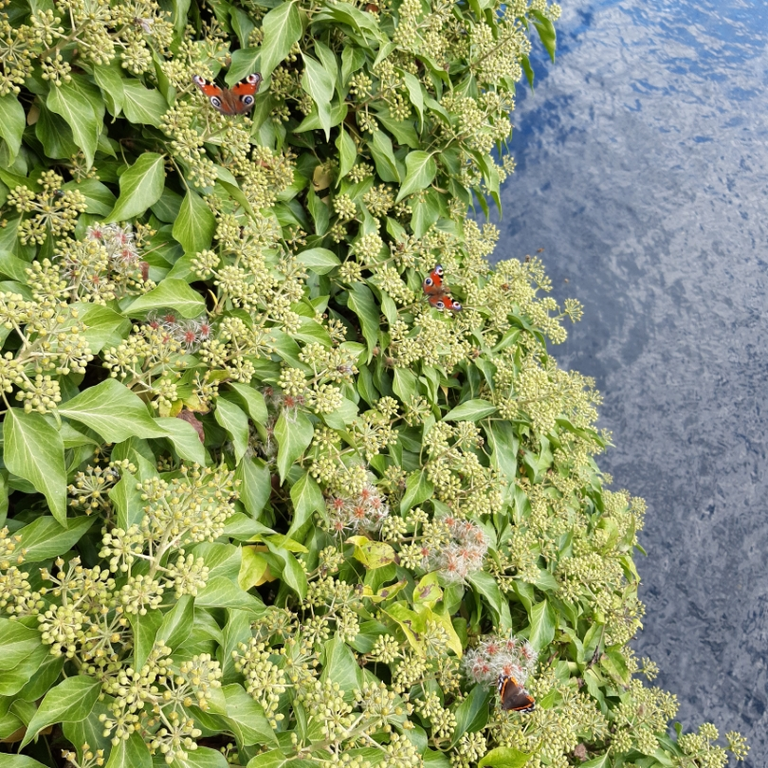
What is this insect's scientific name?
Aglais io
